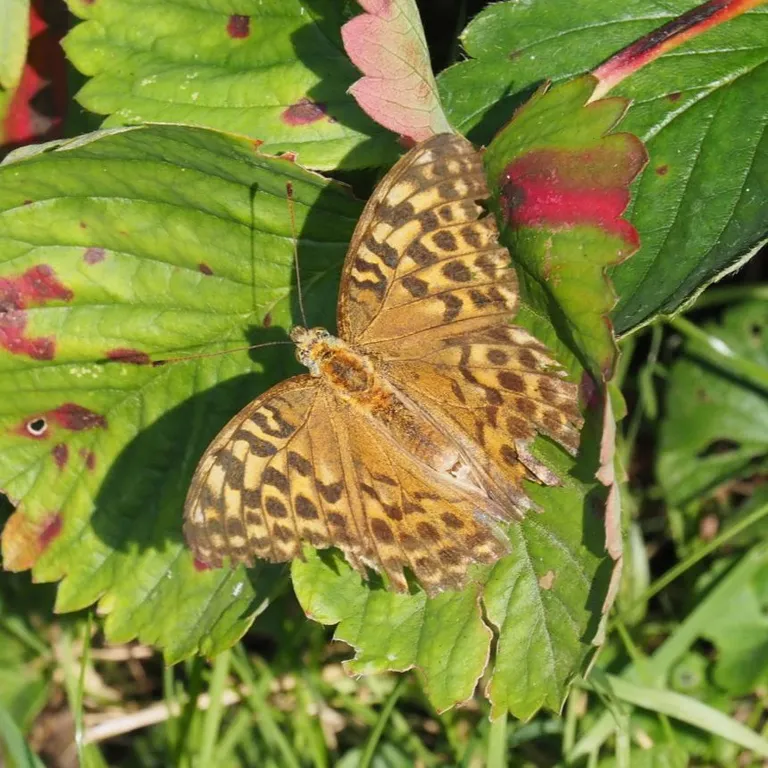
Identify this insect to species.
Argynnis paphia
